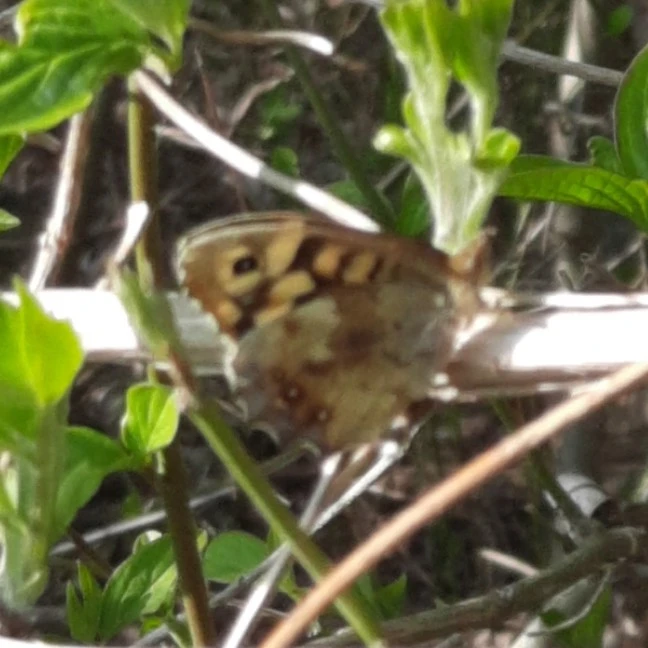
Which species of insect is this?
Pararge aegeria
